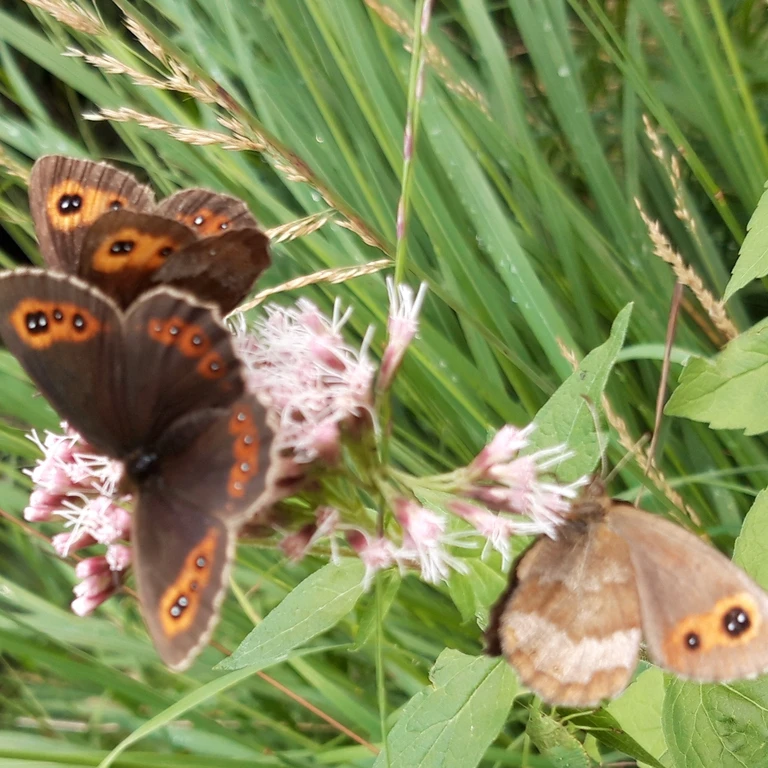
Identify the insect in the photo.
Erebia aethiops
